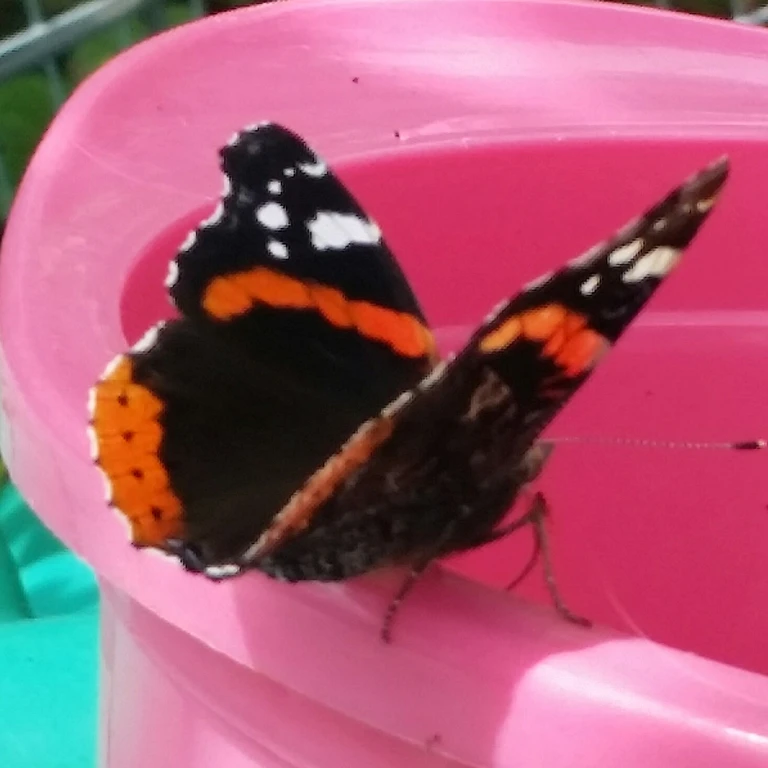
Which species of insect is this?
Vanessa atalanta
